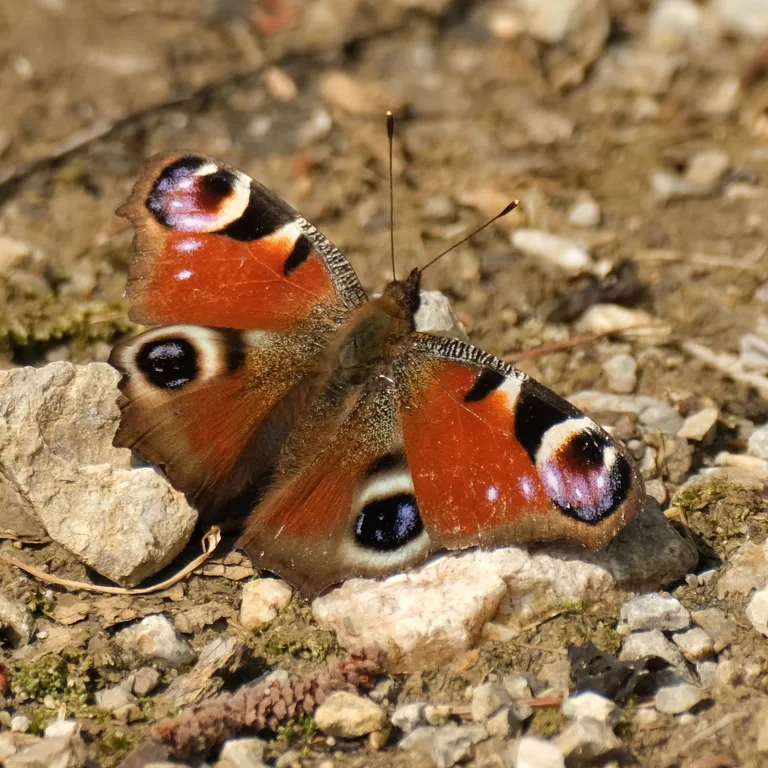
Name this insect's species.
Aglais io
